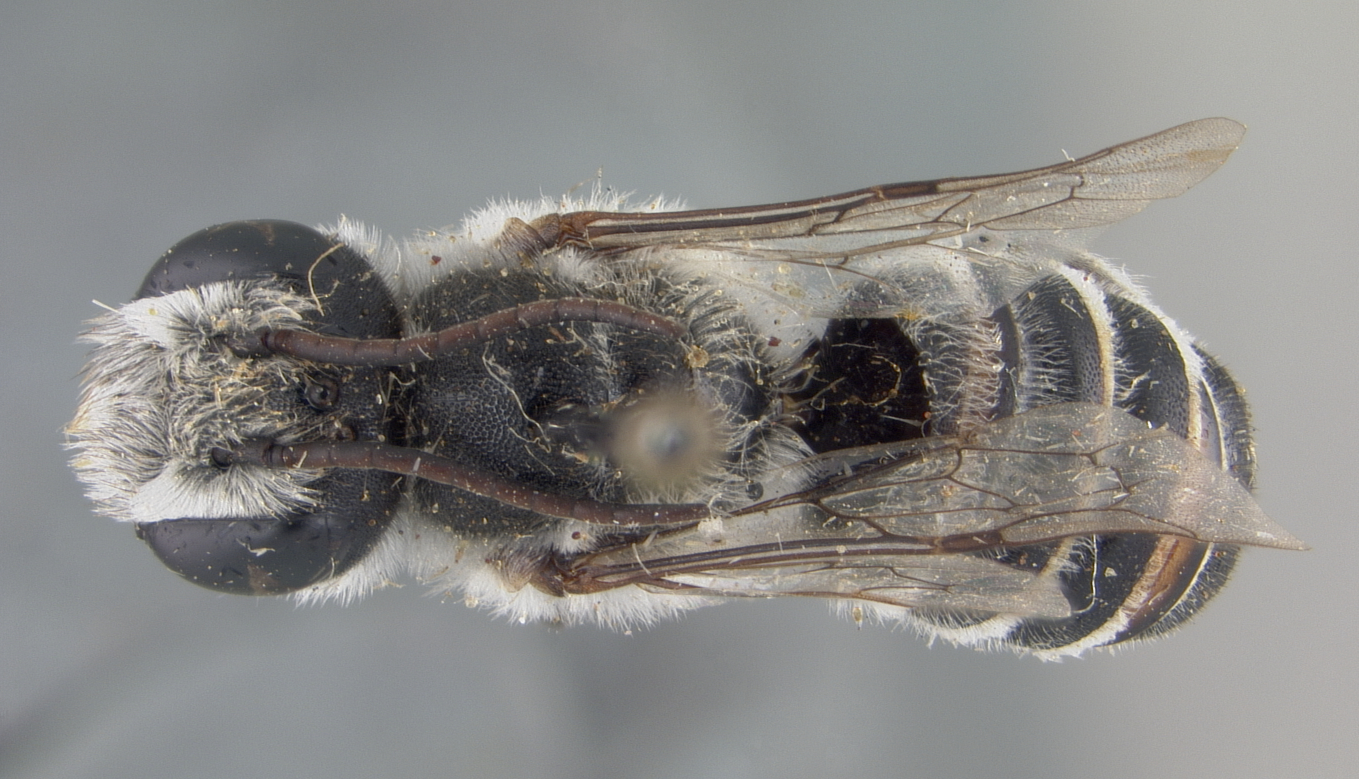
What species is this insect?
Megachile pratti
